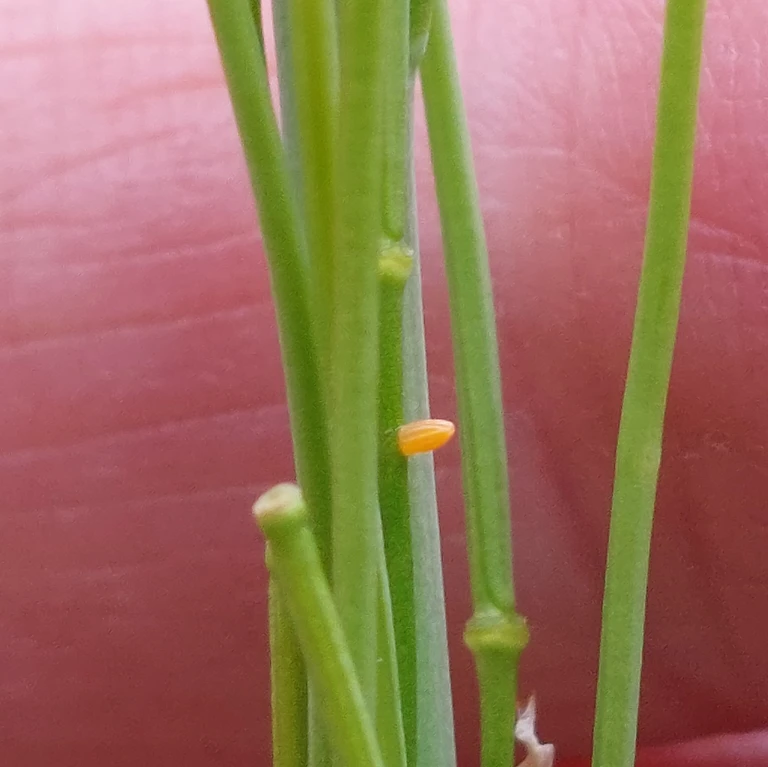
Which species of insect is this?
Anthocharis cardamines
